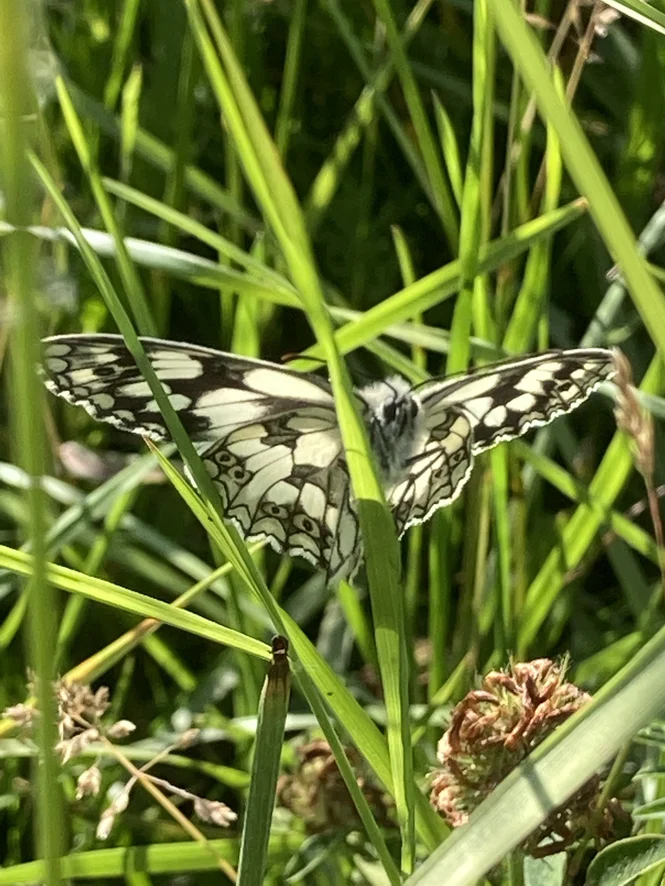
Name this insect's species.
Melanargia galathea
